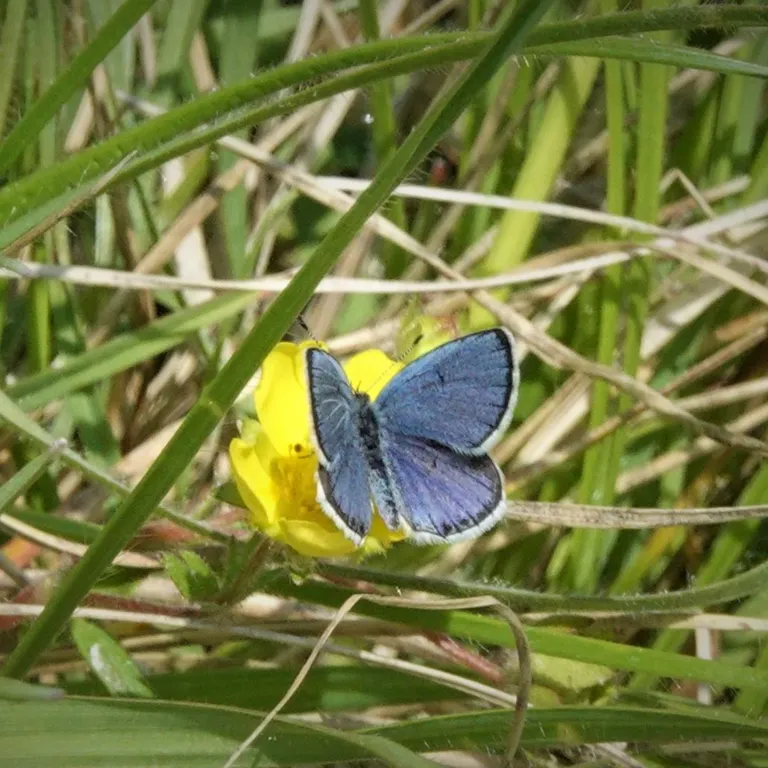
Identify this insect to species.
Cupido argiades (also Elkalyce argiades)
